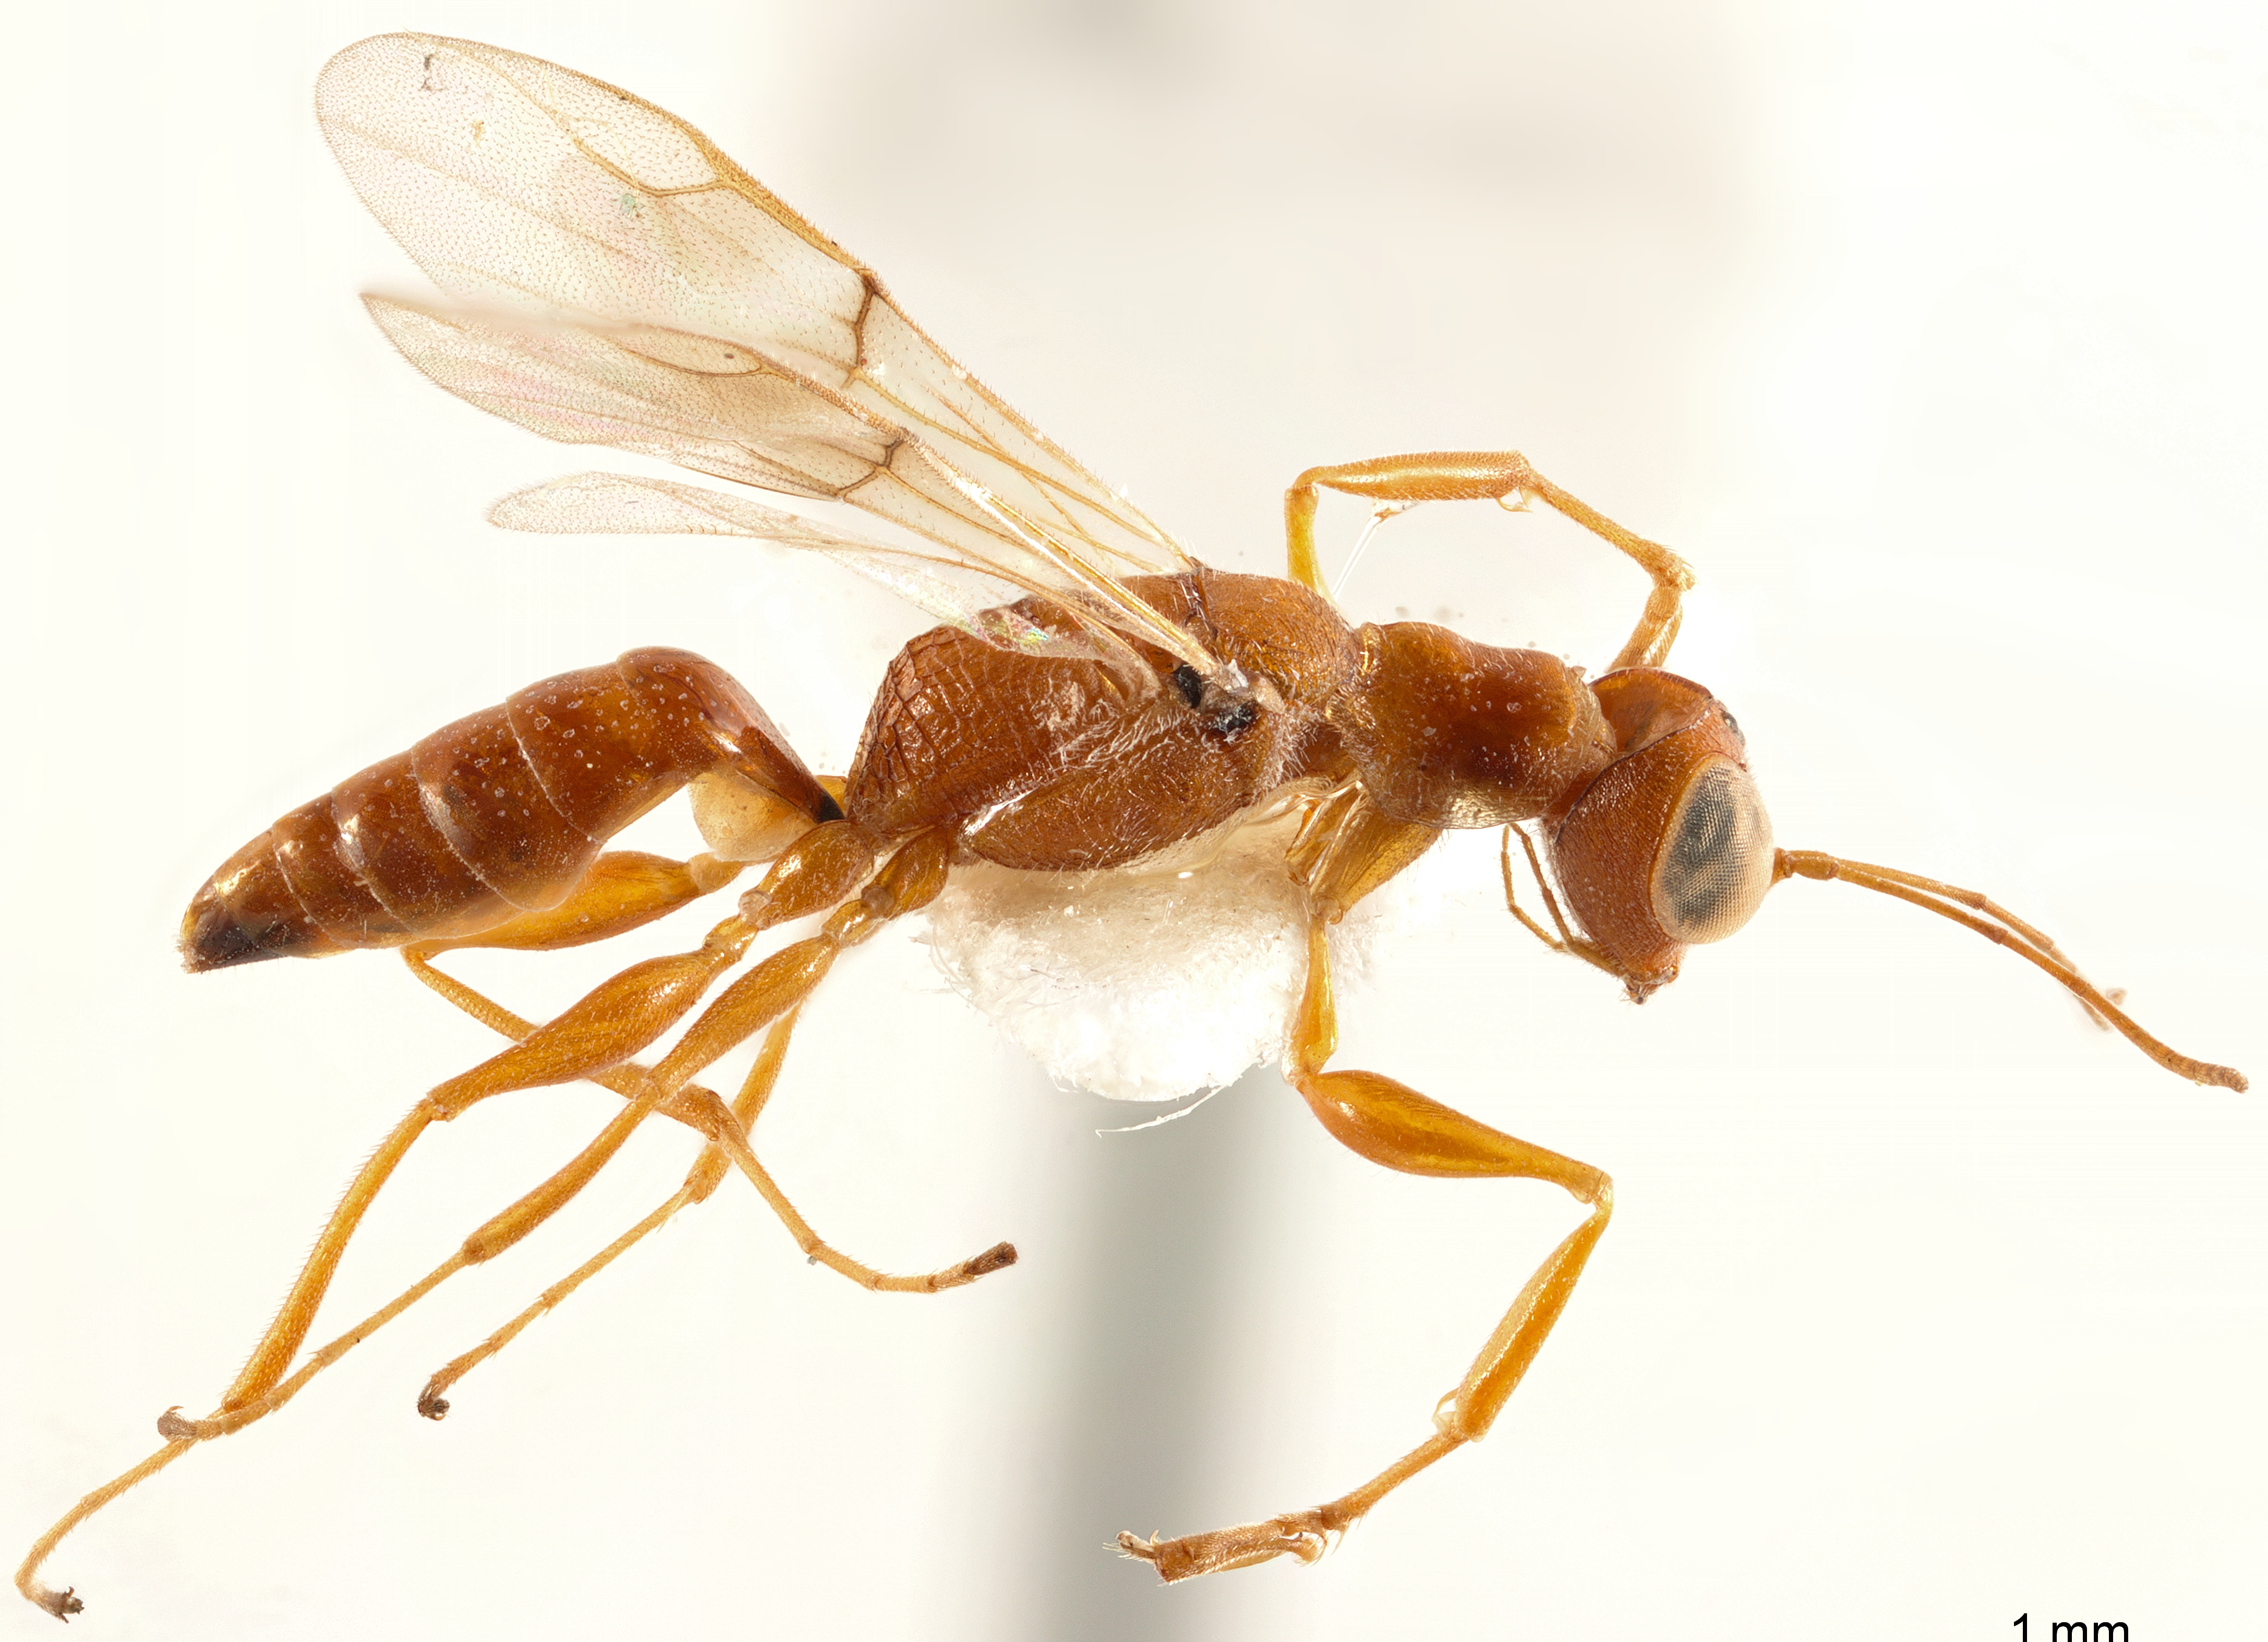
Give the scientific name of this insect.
Tridryinus ampuliciformis
